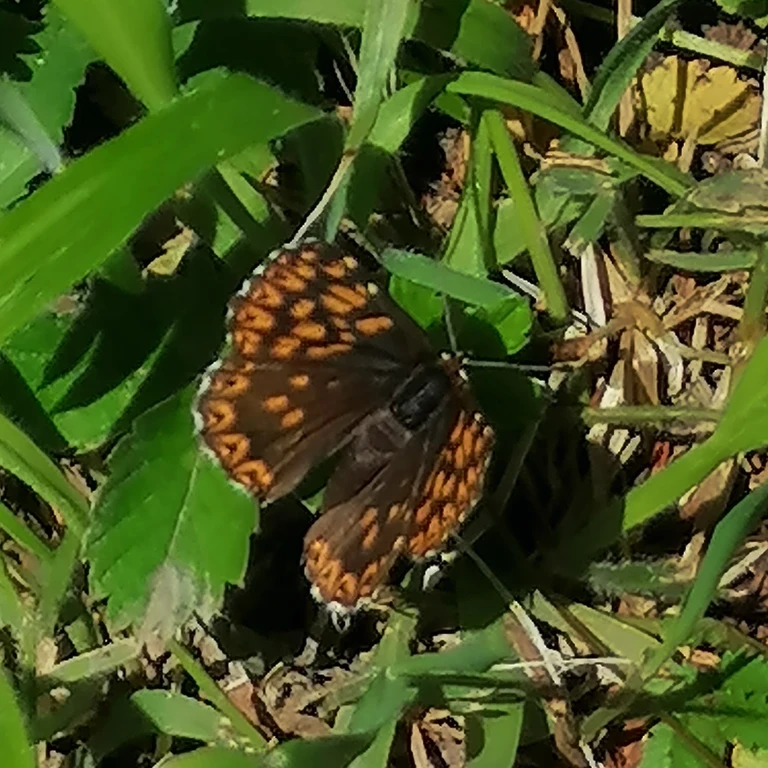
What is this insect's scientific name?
Hamearis lucina
